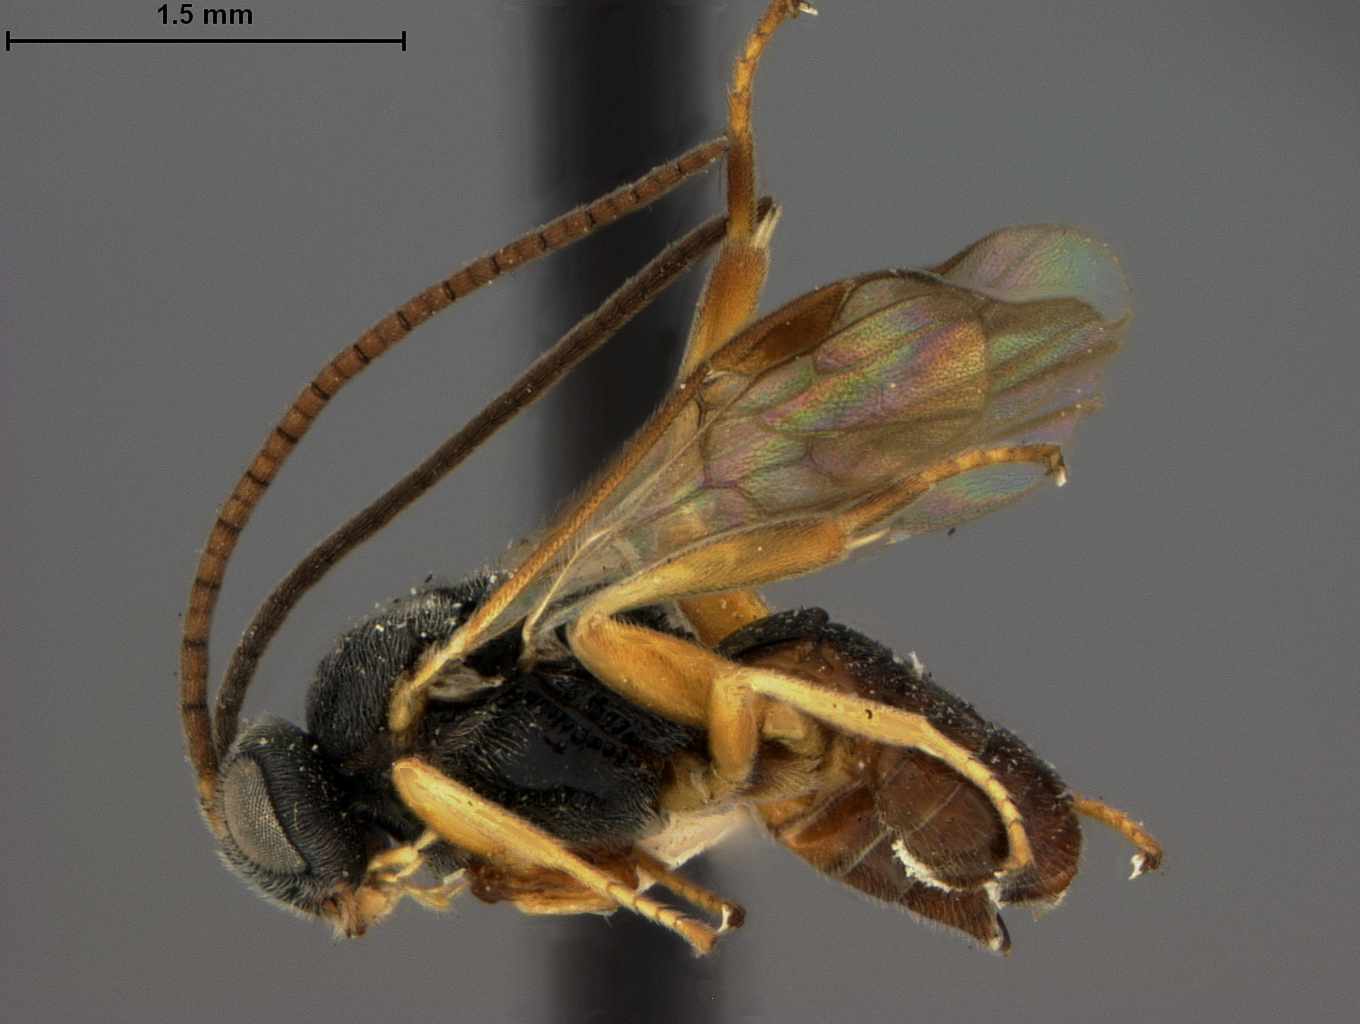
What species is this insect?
Microplitis hyphantriae
